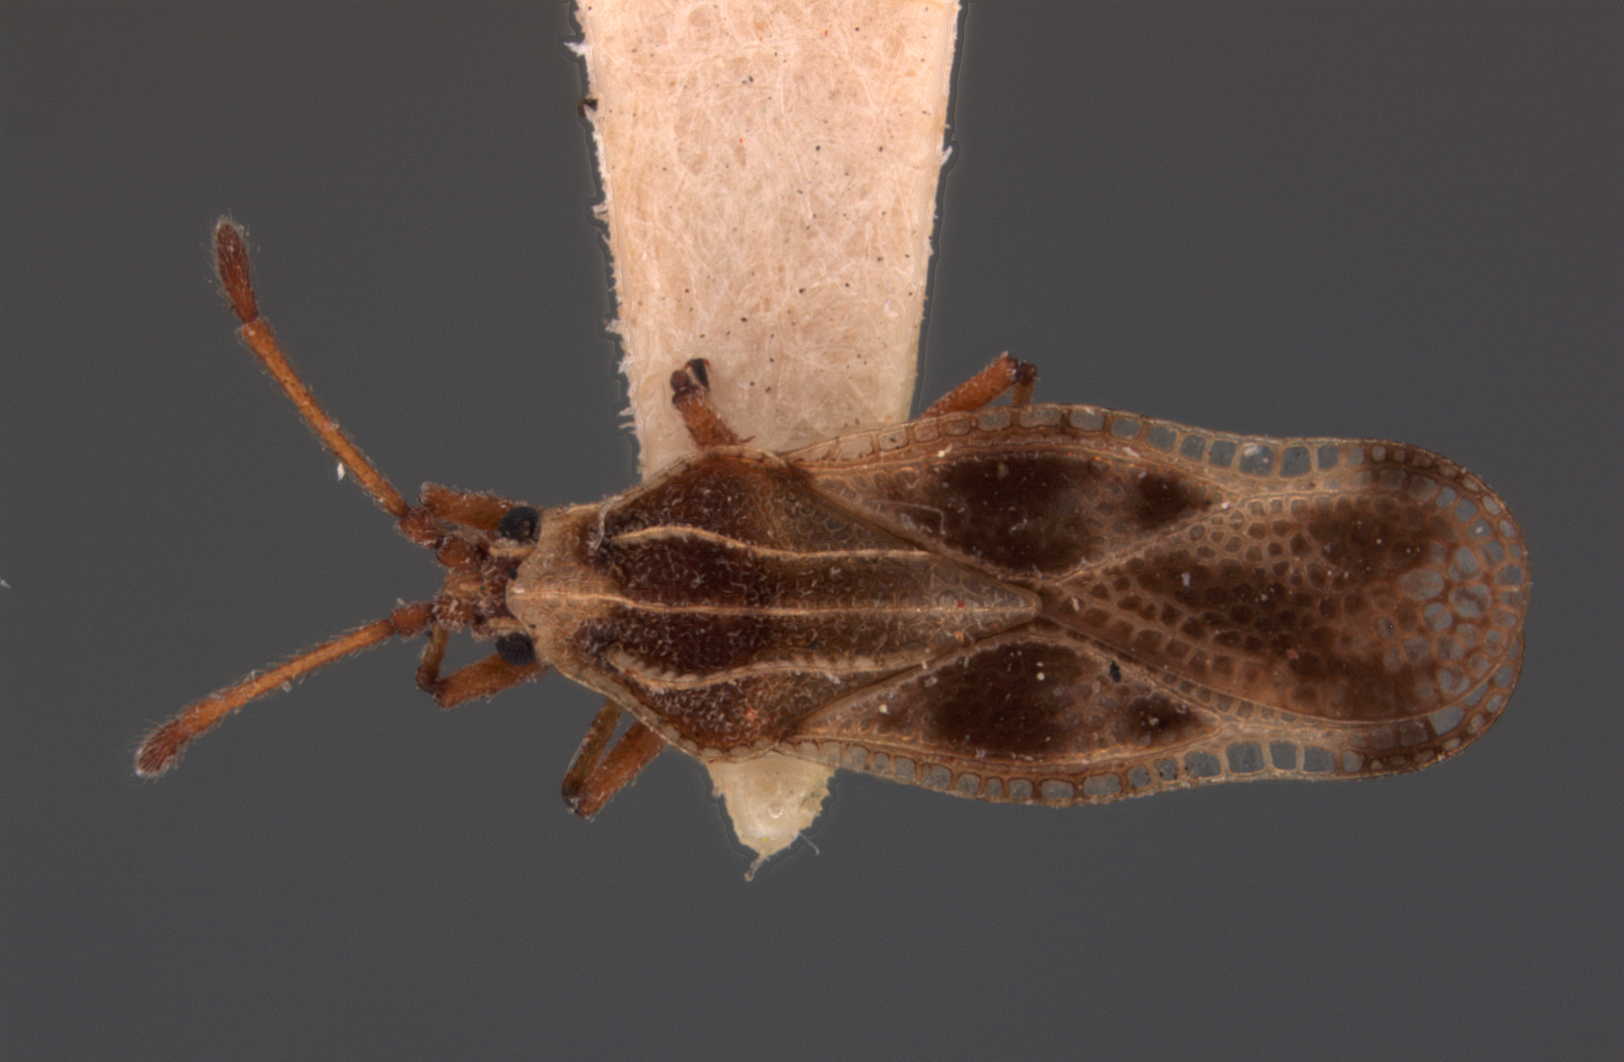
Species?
Teleonemia vanduzeei
